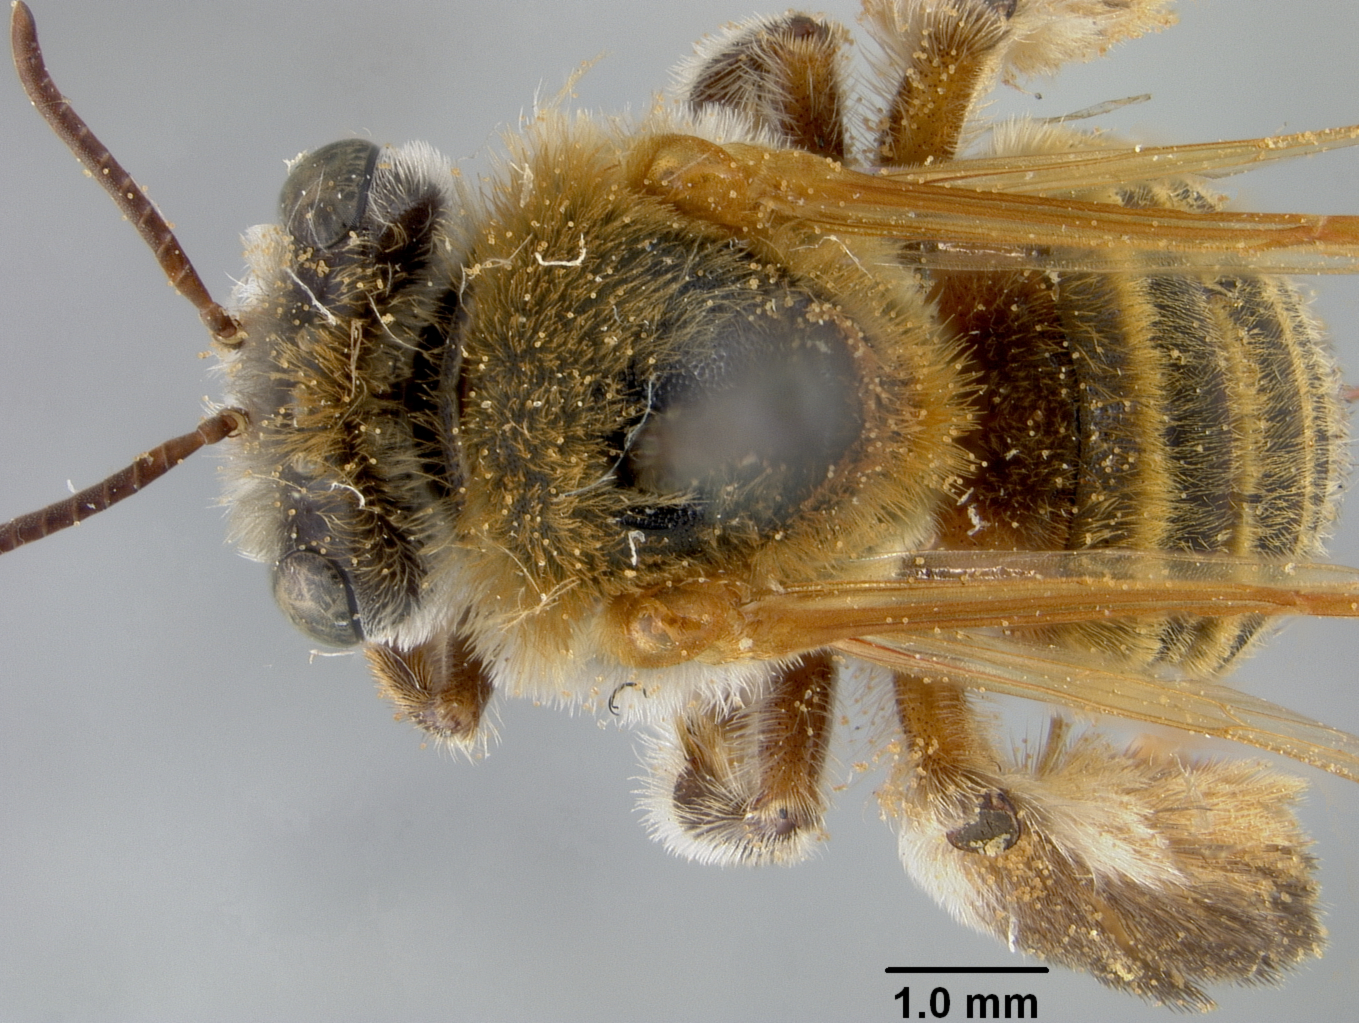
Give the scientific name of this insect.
Exomalopsis diversipes
